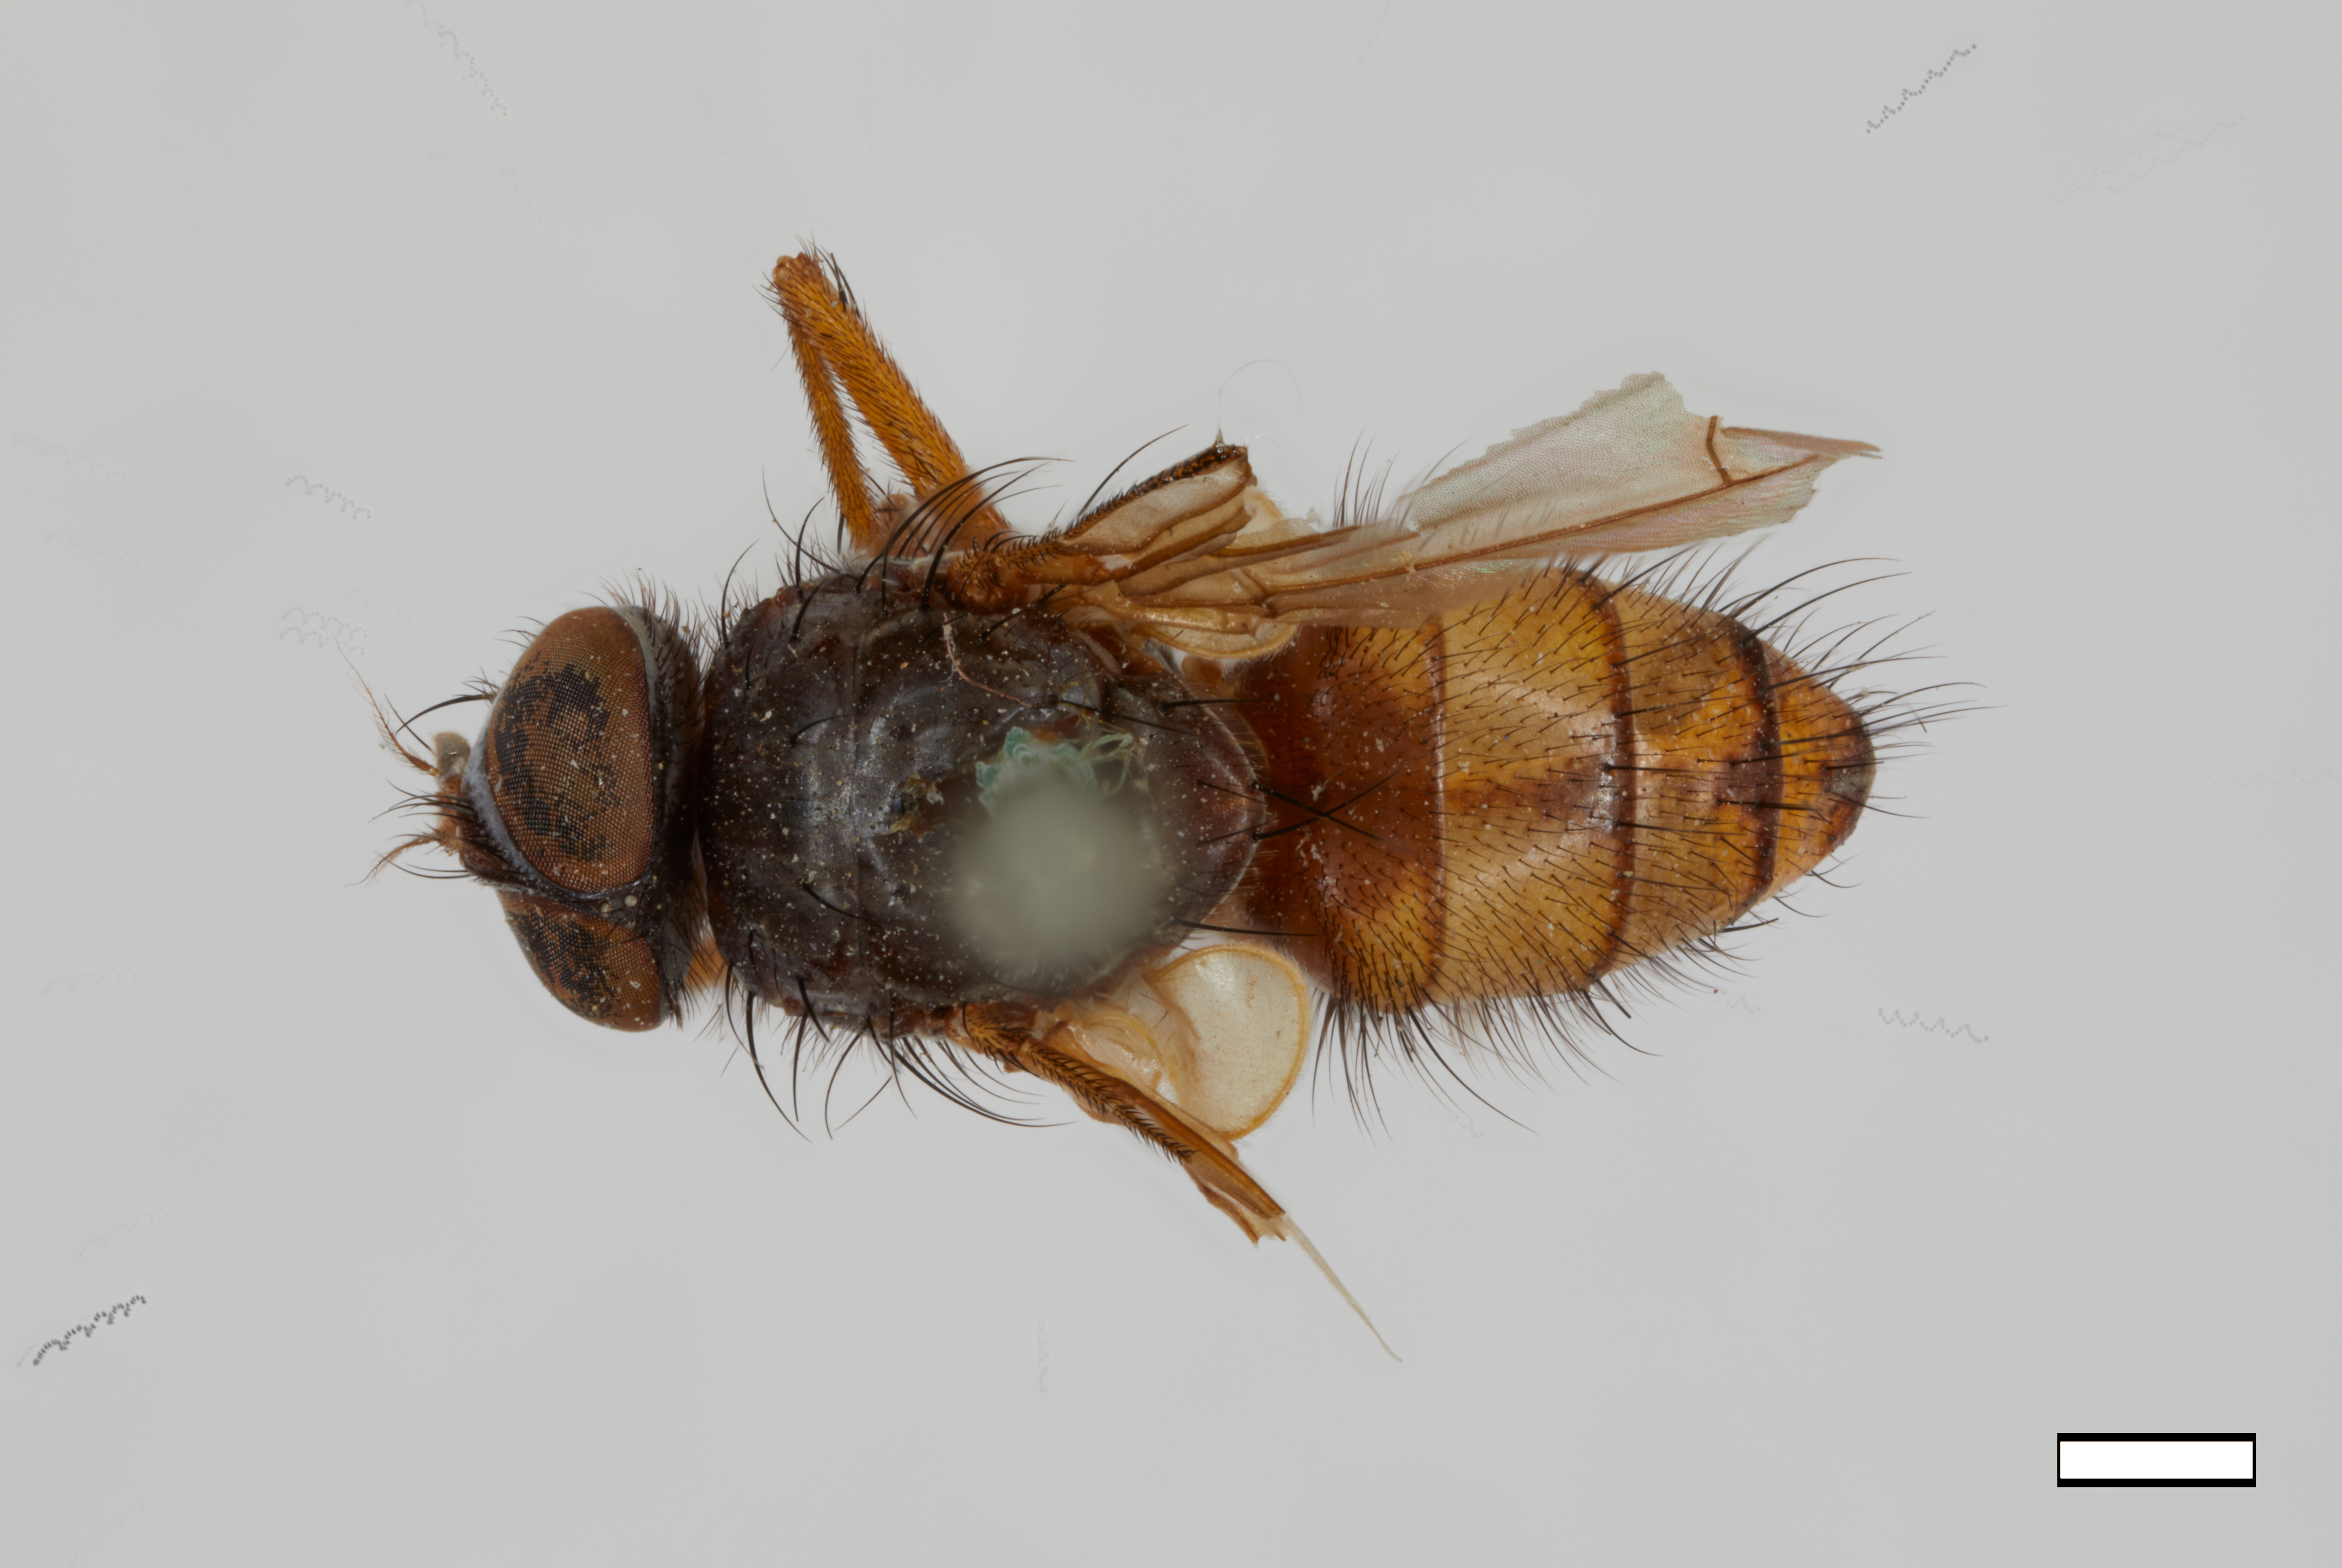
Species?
Melanomya bicolor (also Chaetona bicolor)
